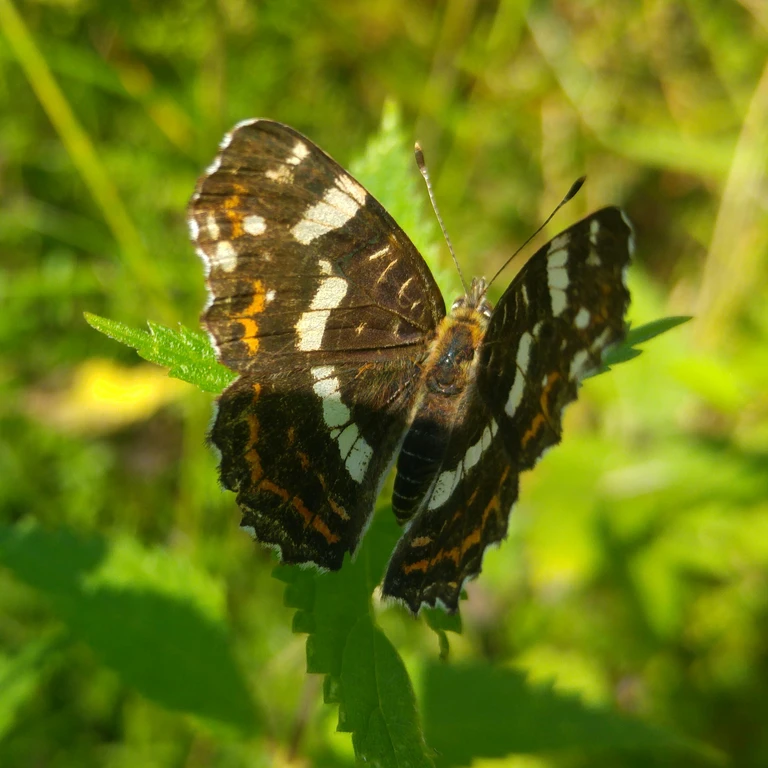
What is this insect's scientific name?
Araschnia levana
